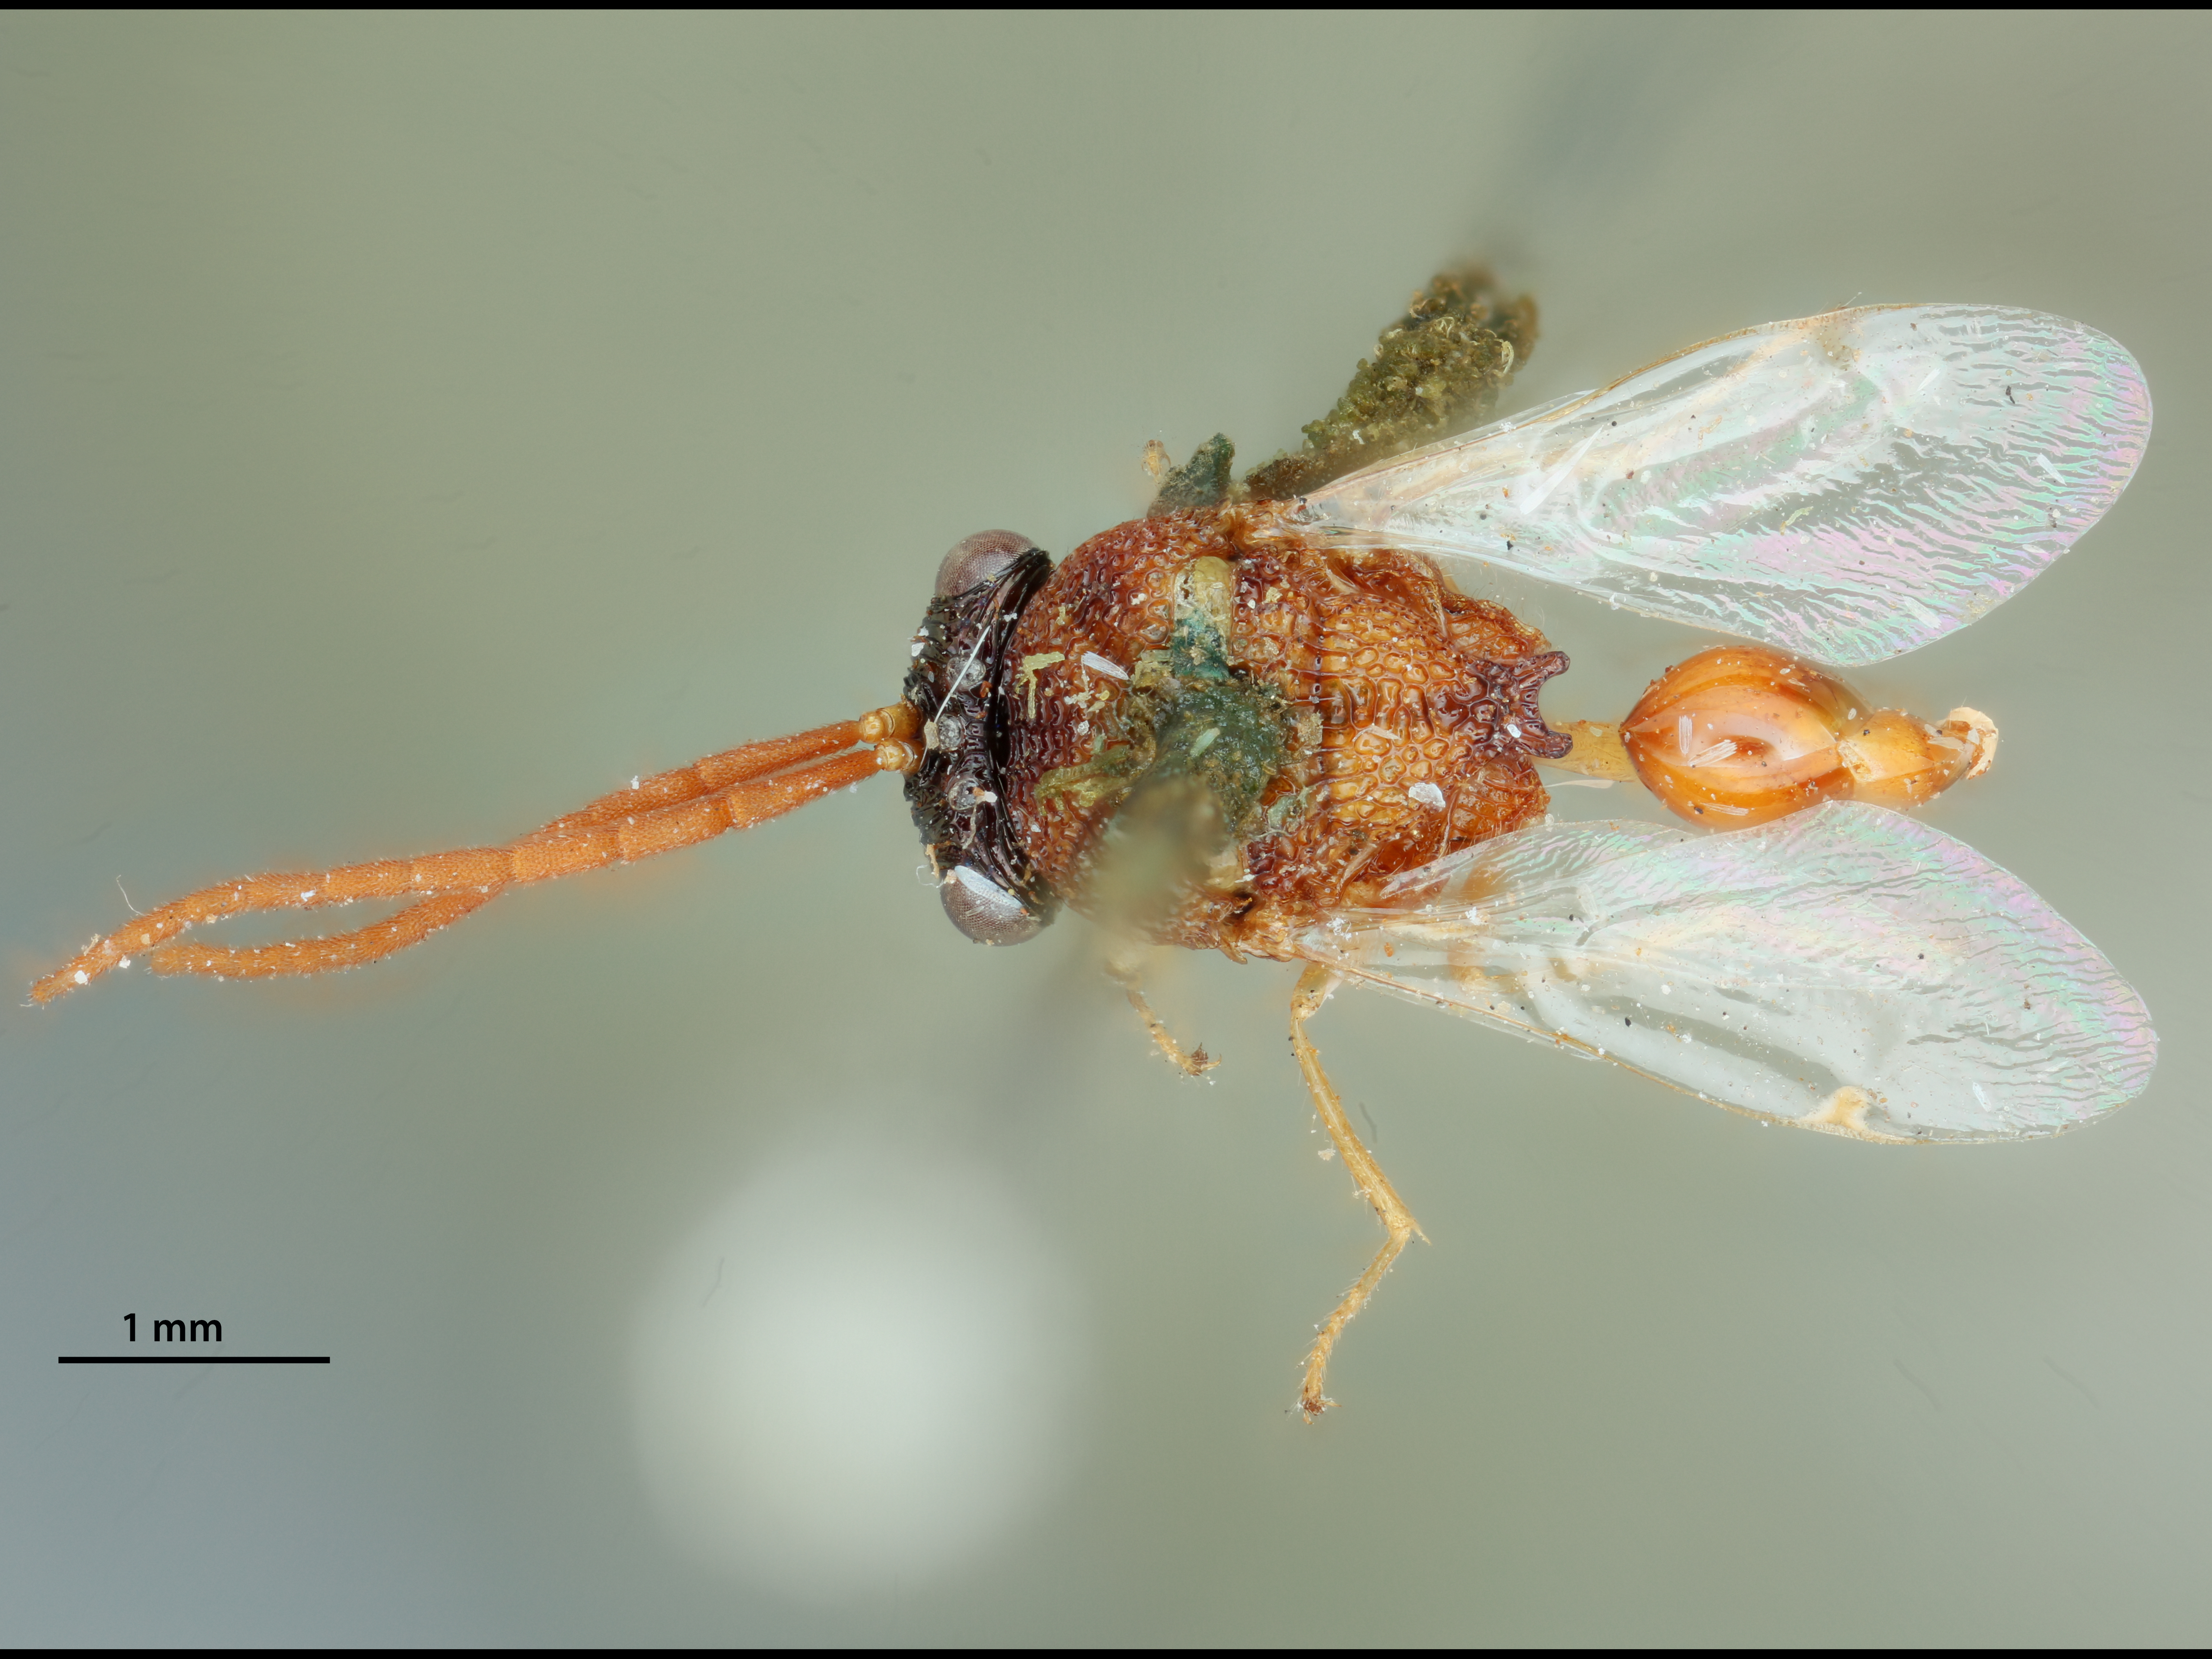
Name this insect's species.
Lophyrocera floridana
